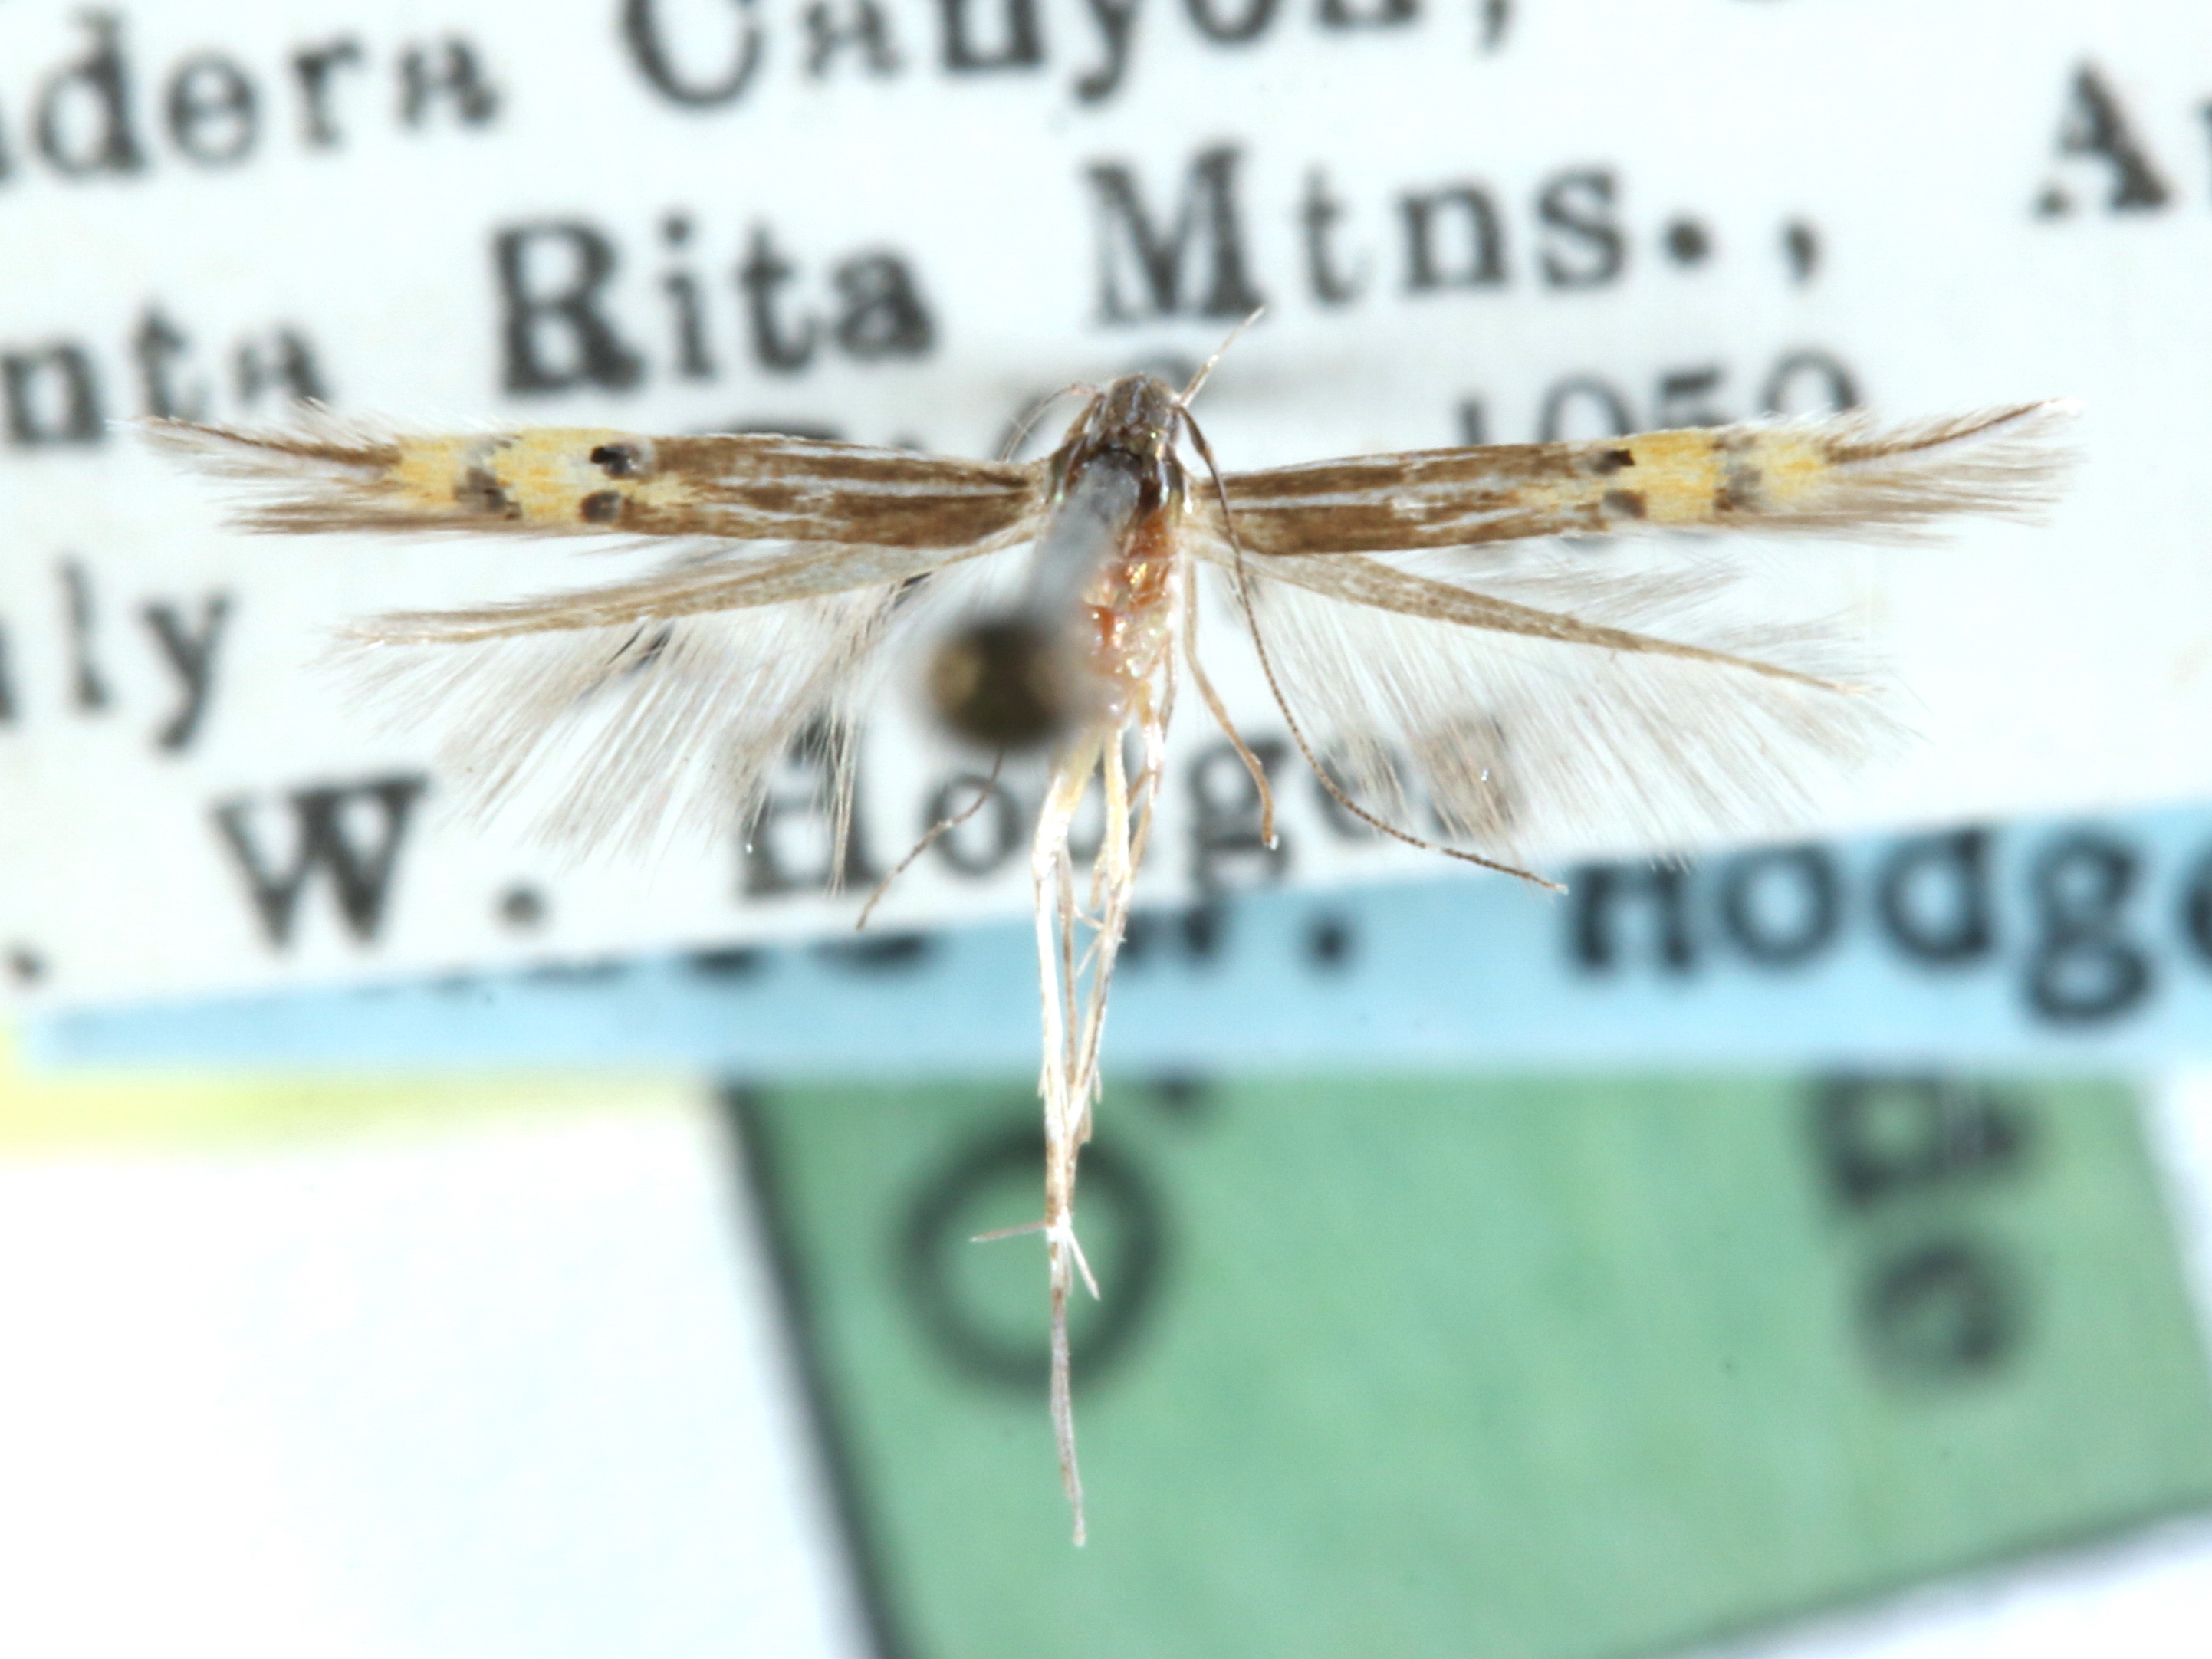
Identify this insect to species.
Cosmopterix dapifera
